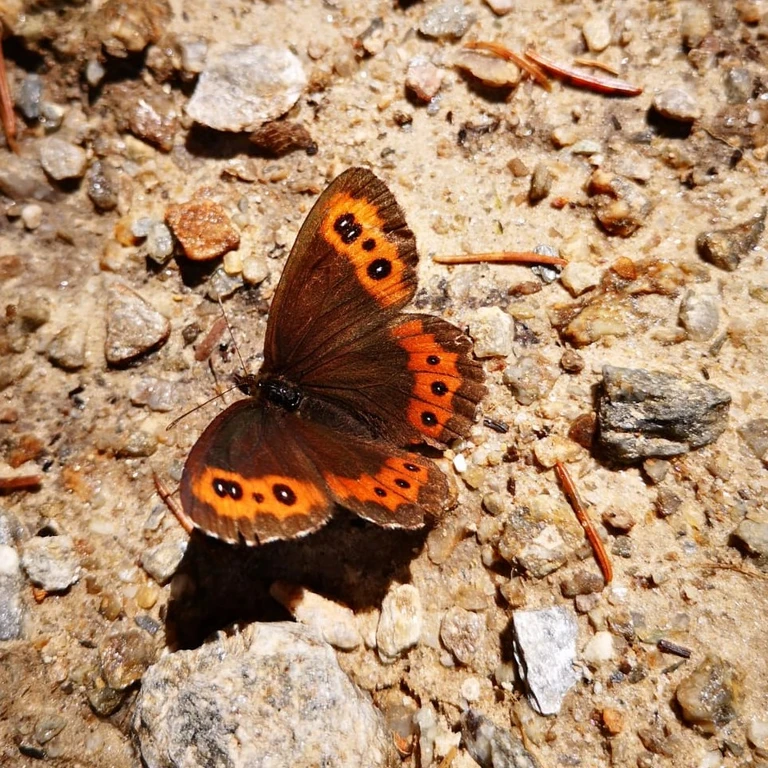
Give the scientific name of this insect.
Erebia ligea
